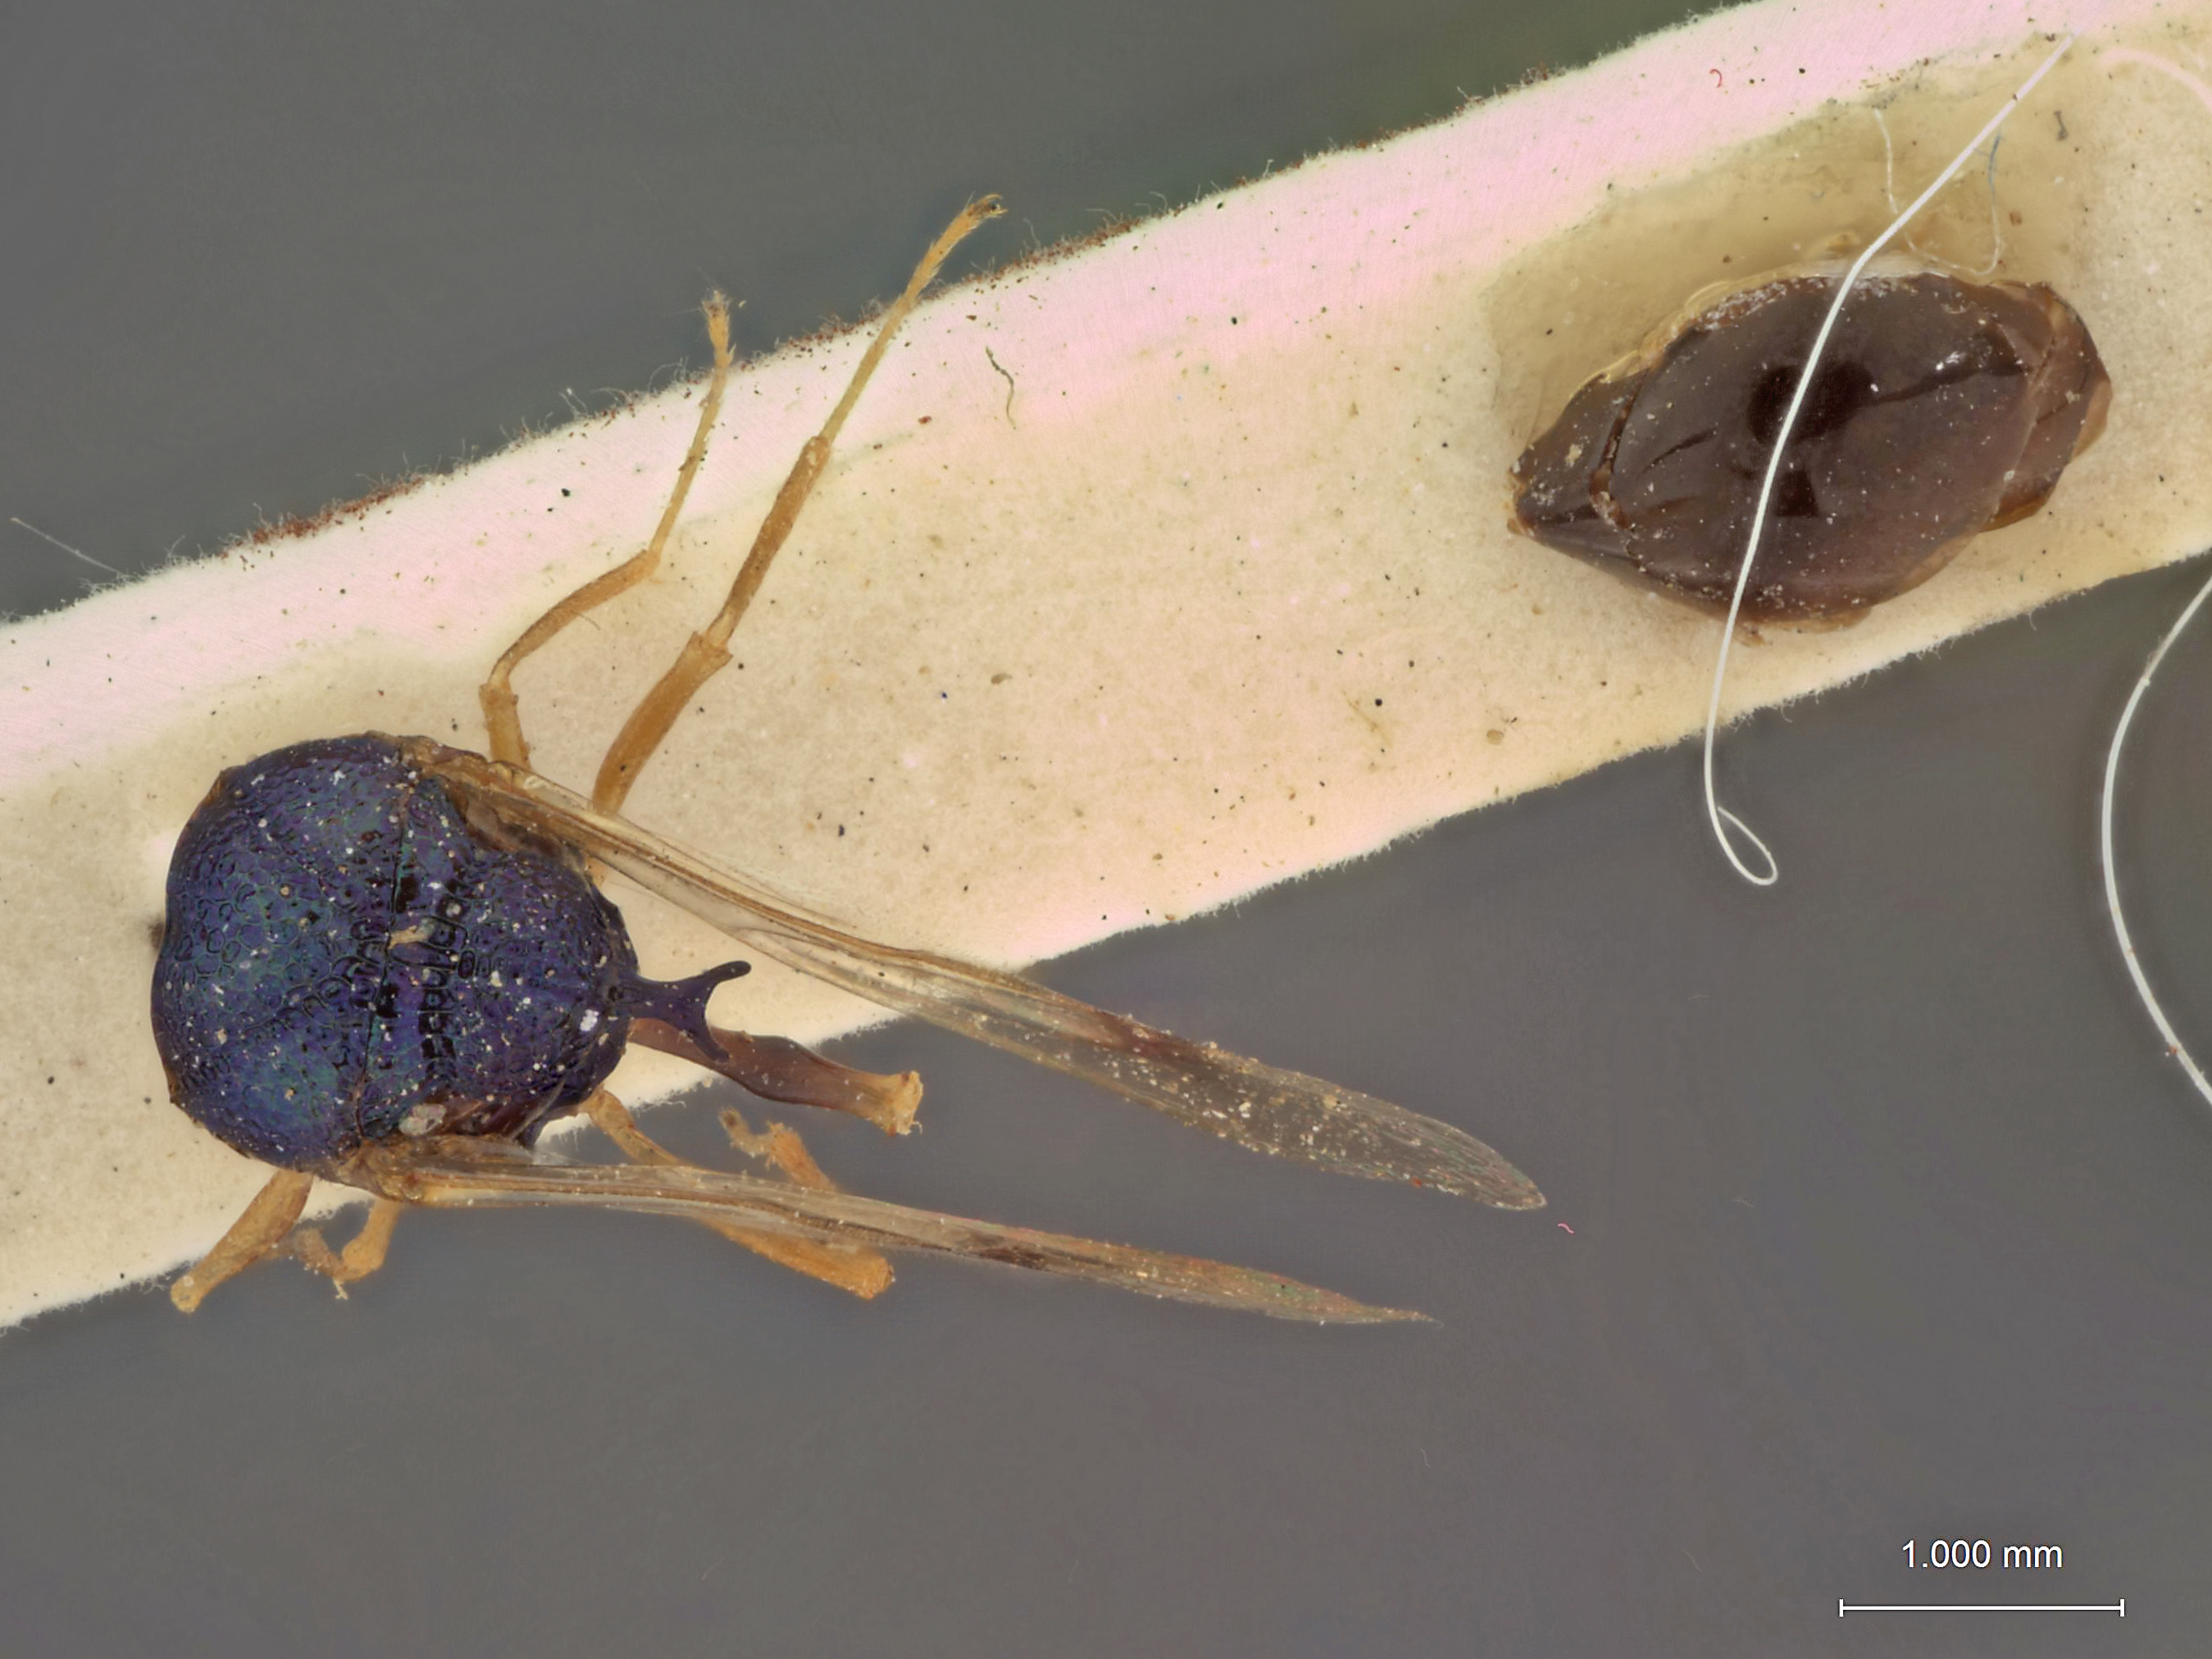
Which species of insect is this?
Schizaspidia atkinsoni
